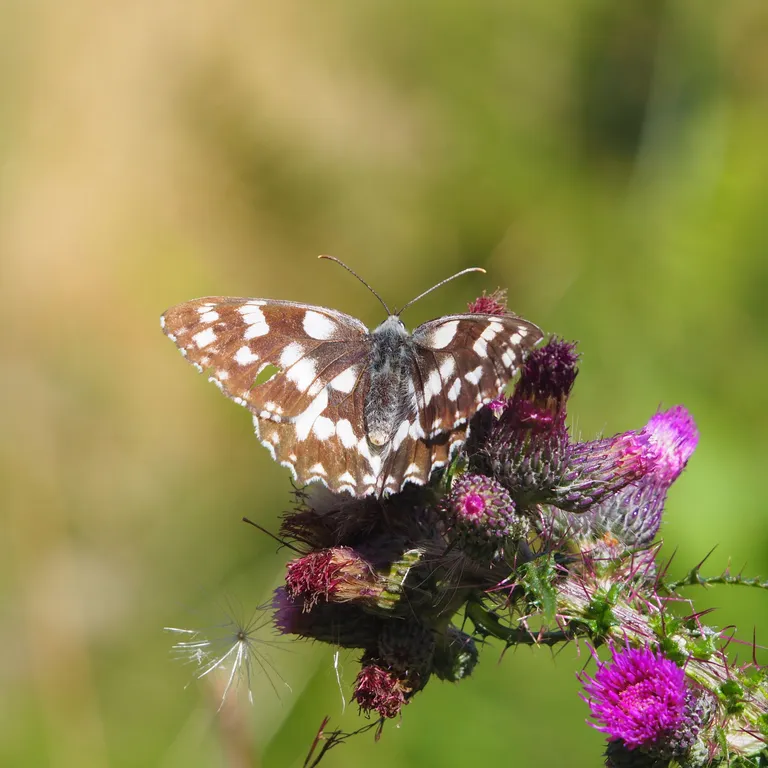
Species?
Melanargia galathea
